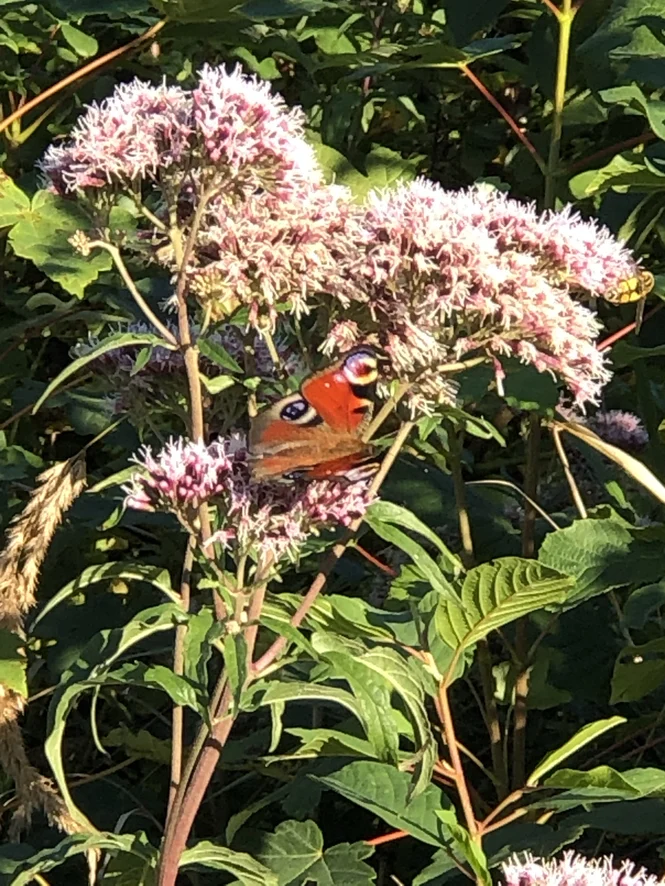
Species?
Aglais io
